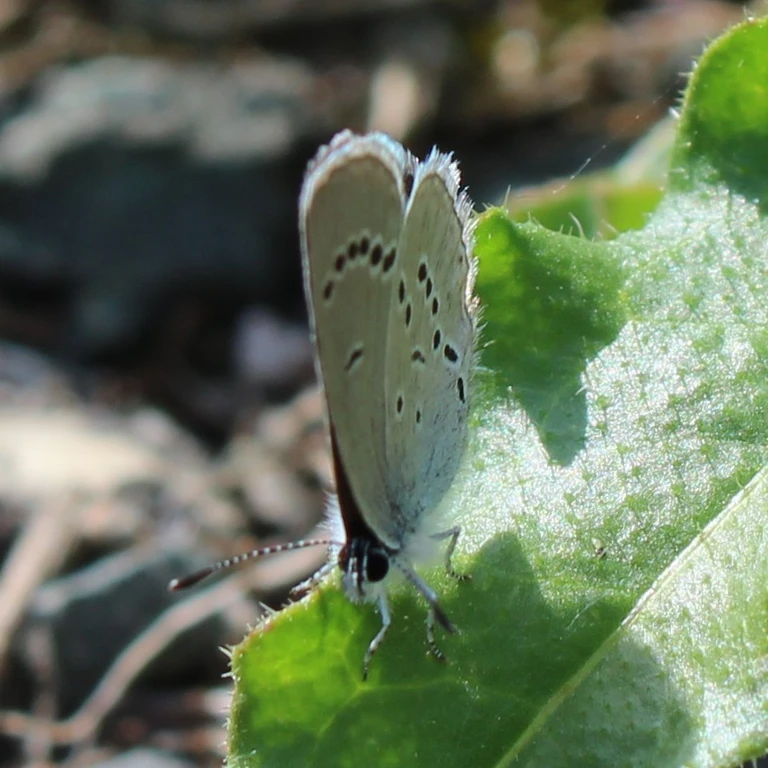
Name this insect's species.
Cupido minimus
